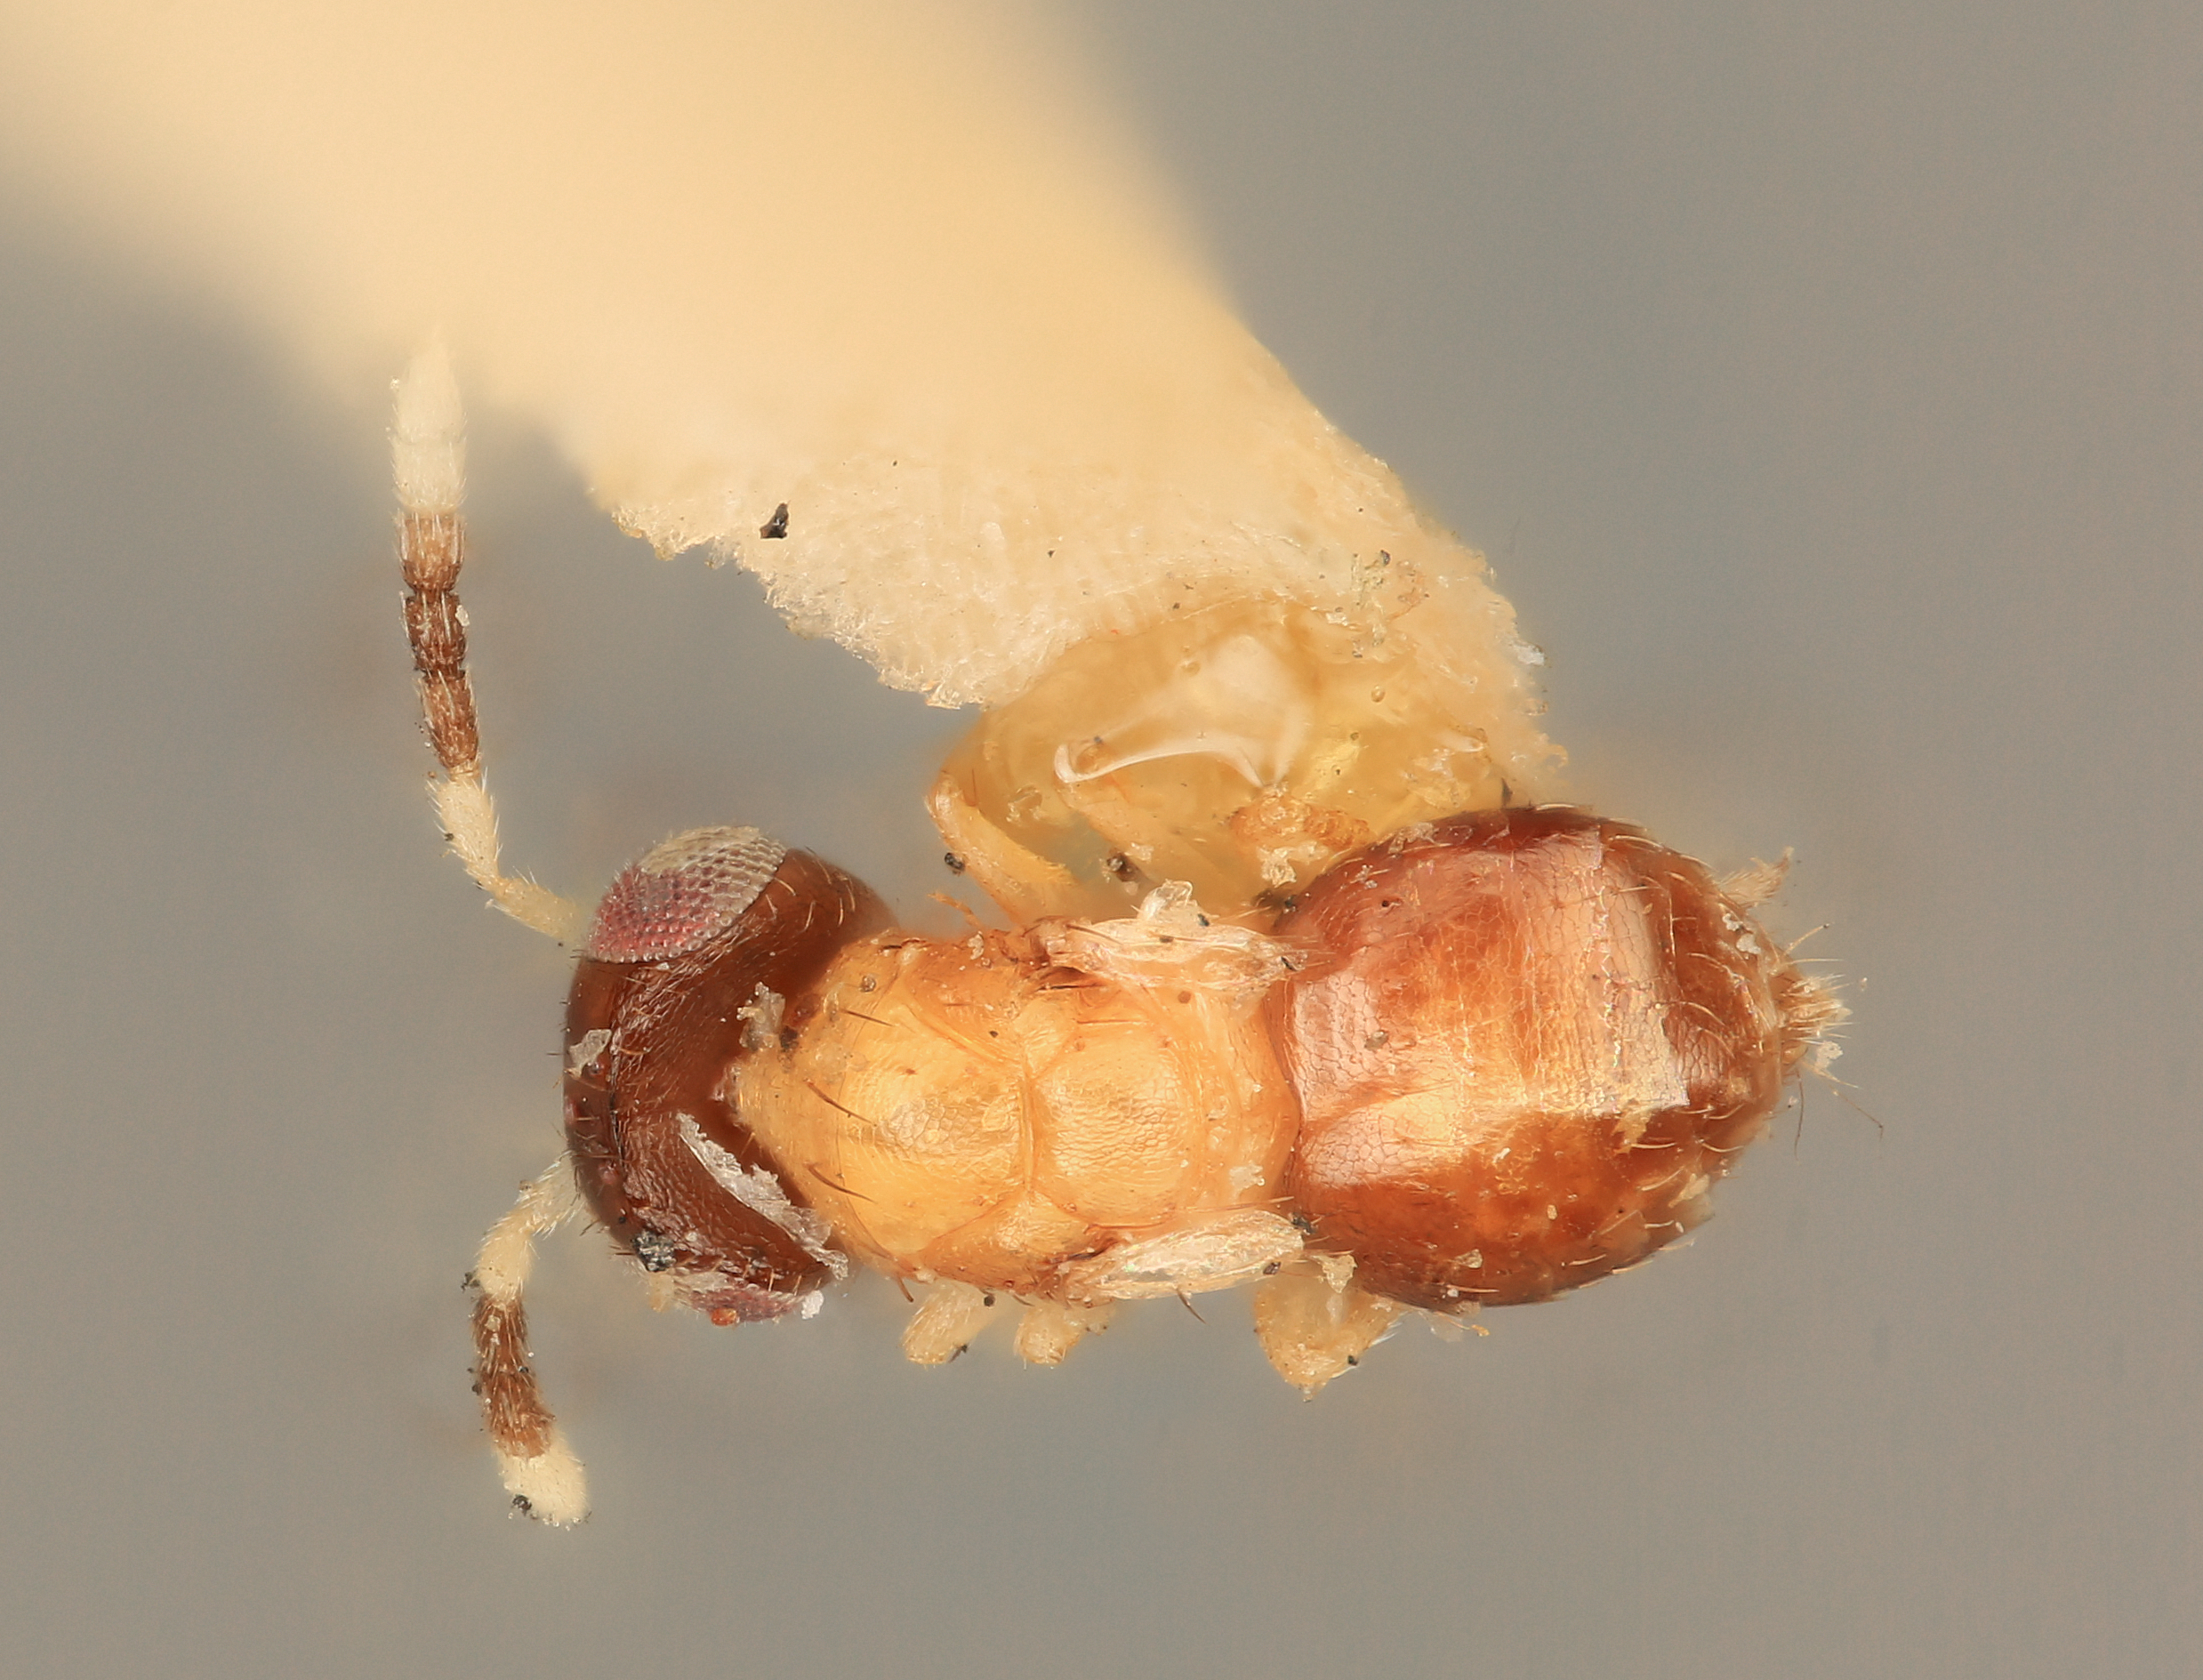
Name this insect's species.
Apterolophus pulchricornis
